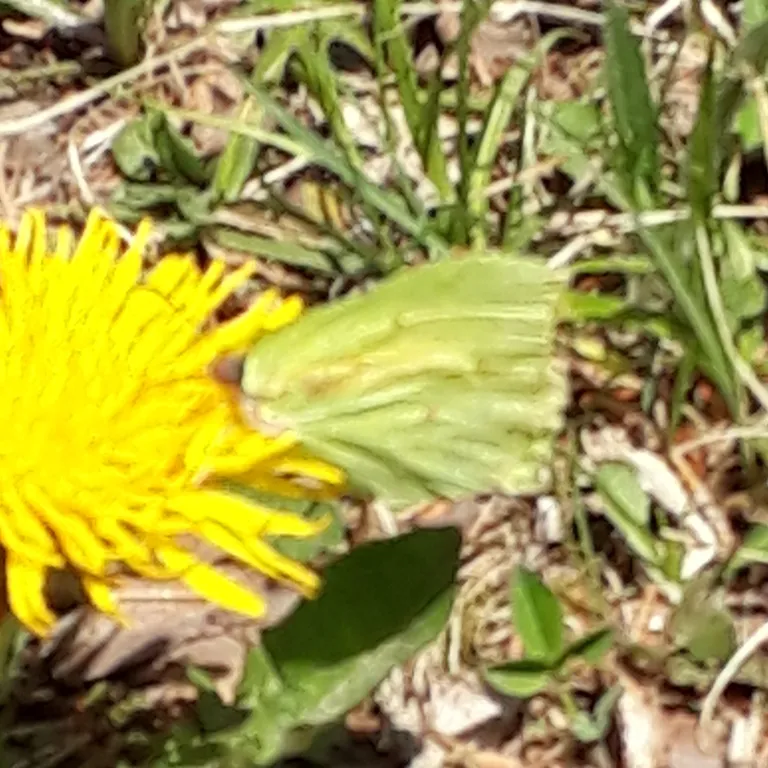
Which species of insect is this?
Gonepteryx rhamni
